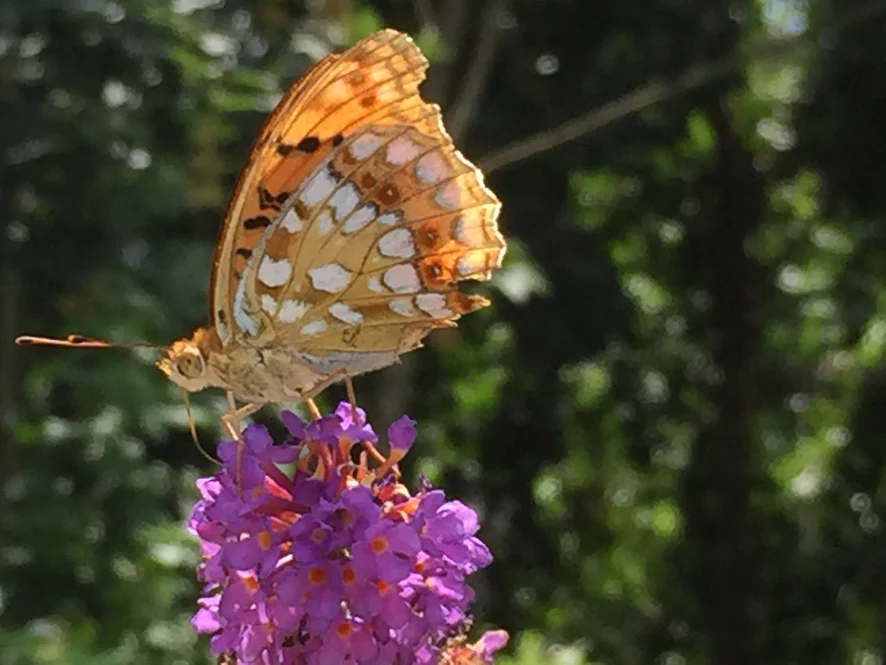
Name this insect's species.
Fabriciana adippe
